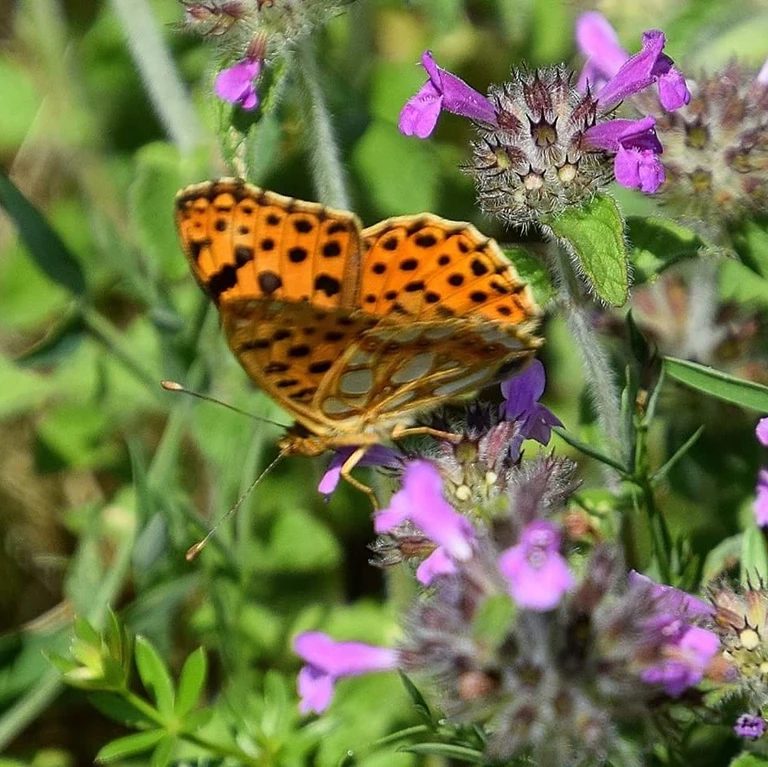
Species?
Issoria lathonia
